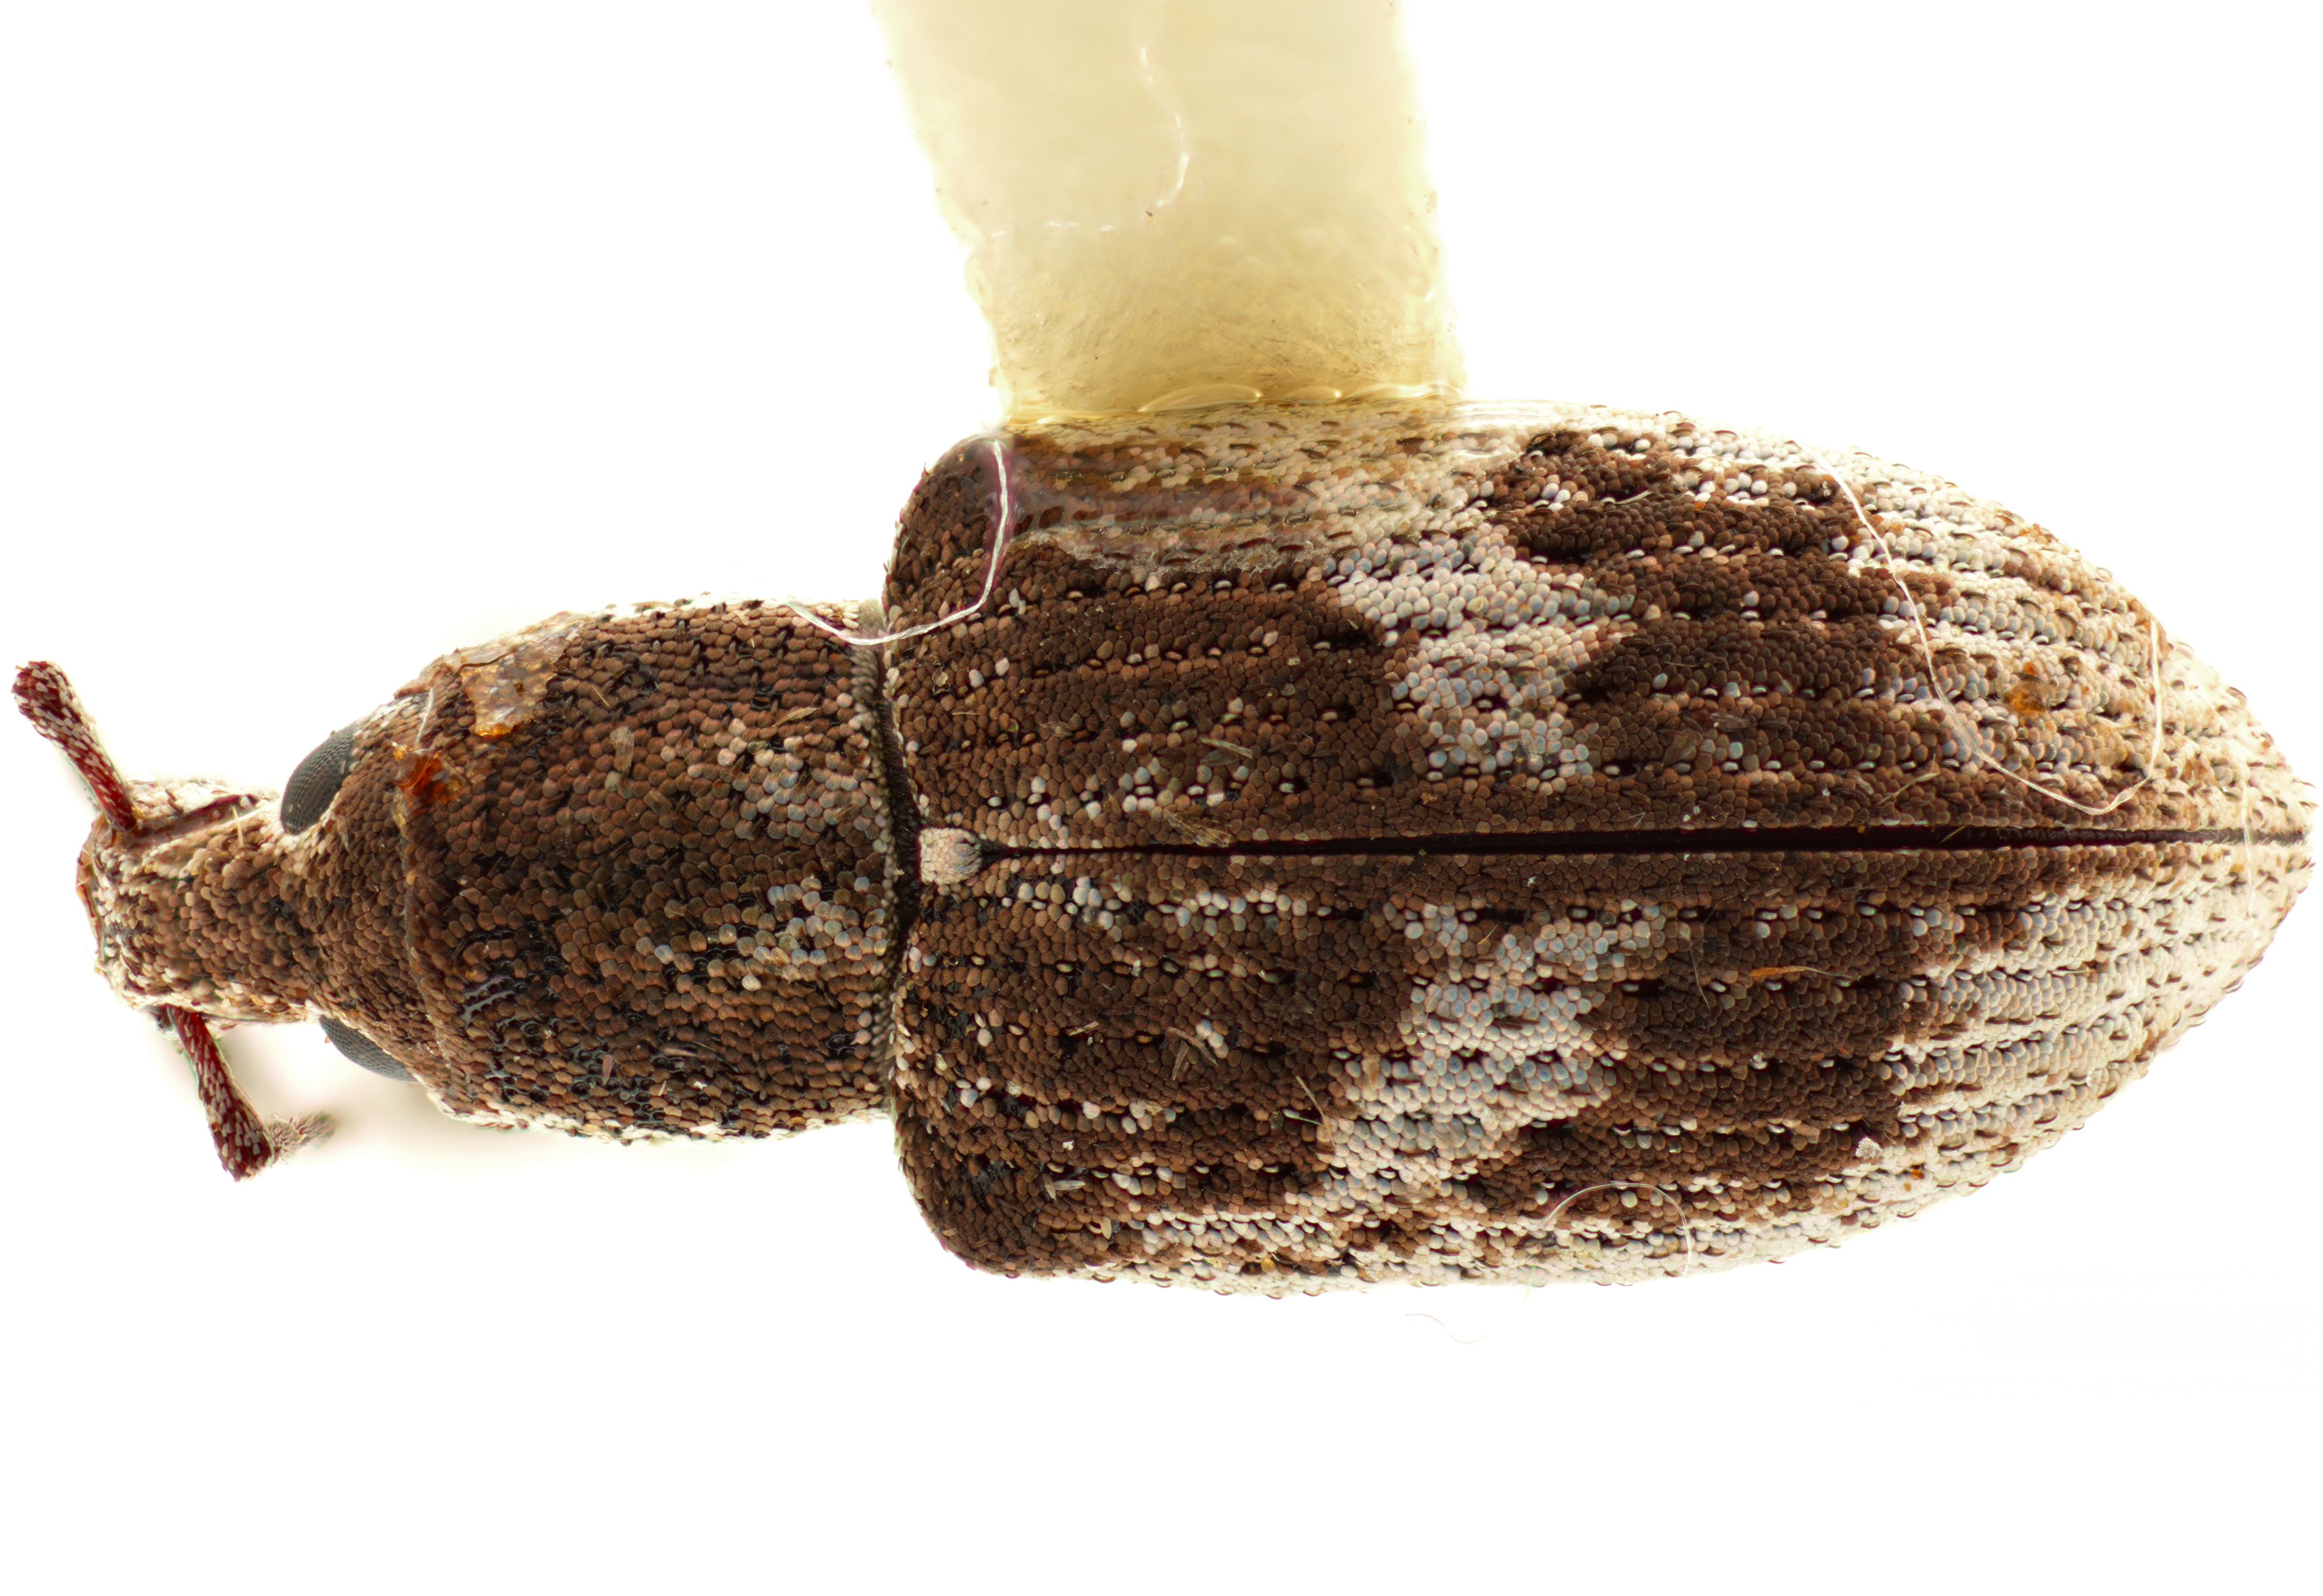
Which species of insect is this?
Chileudius varians
